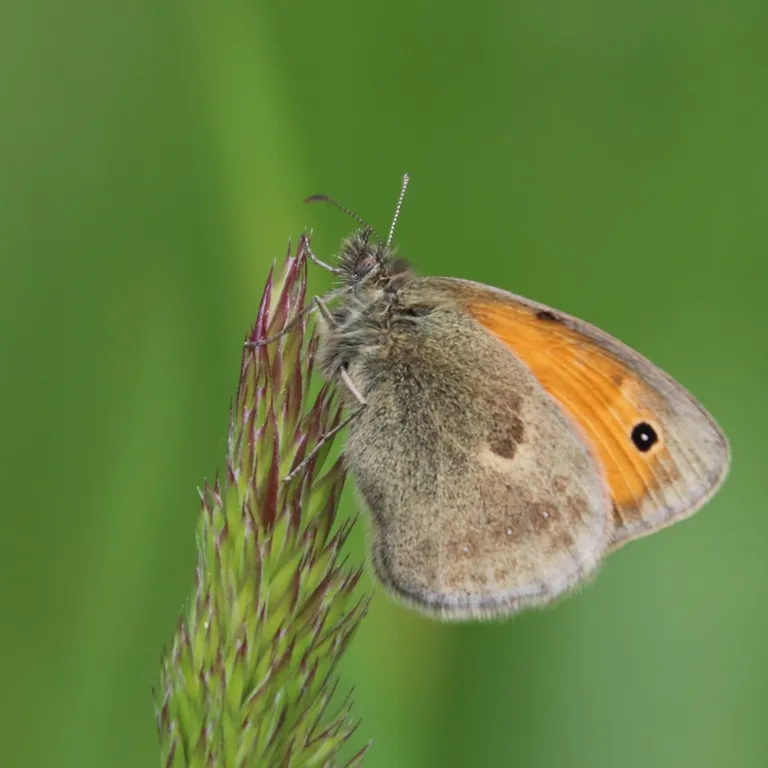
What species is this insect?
Coenonympha pamphilus
